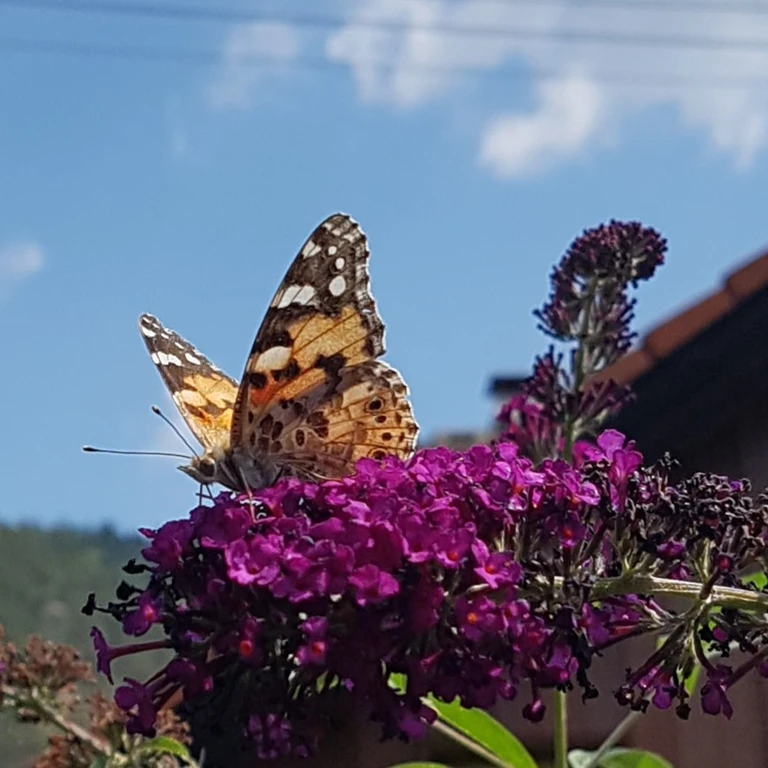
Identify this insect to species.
Vanessa cardui
